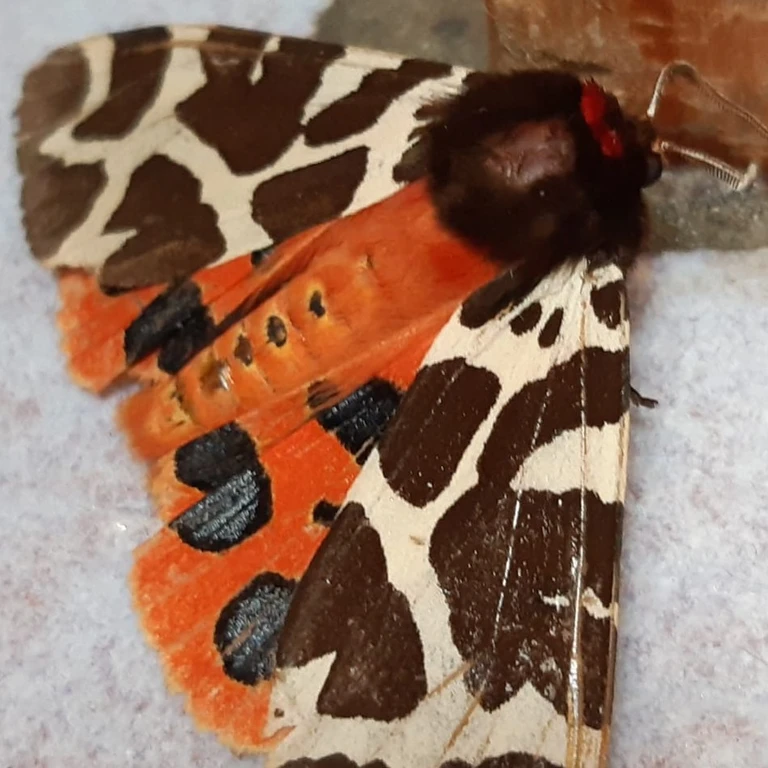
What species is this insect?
Arctia caja
